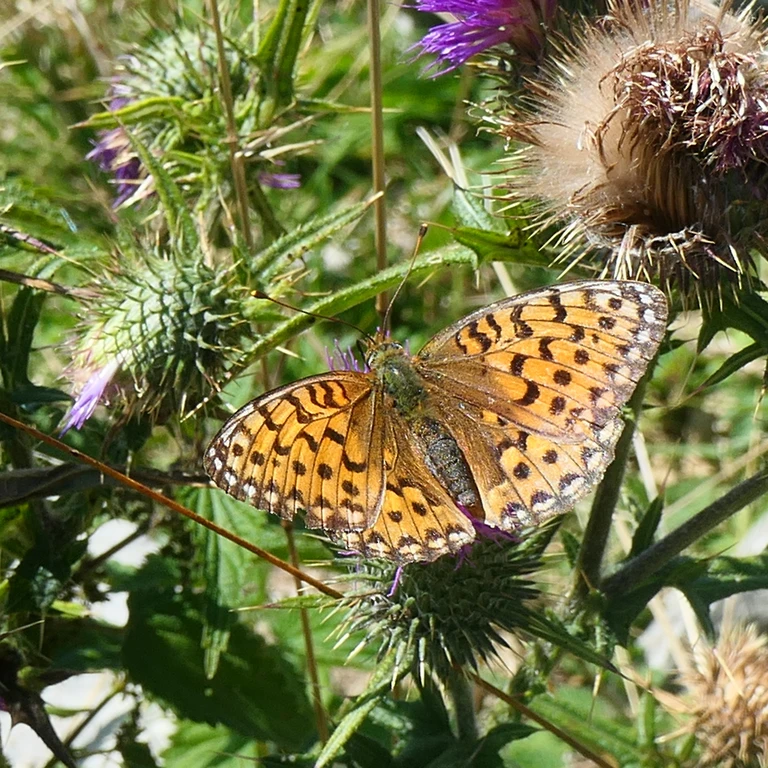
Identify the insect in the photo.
Speyeria aglaja
